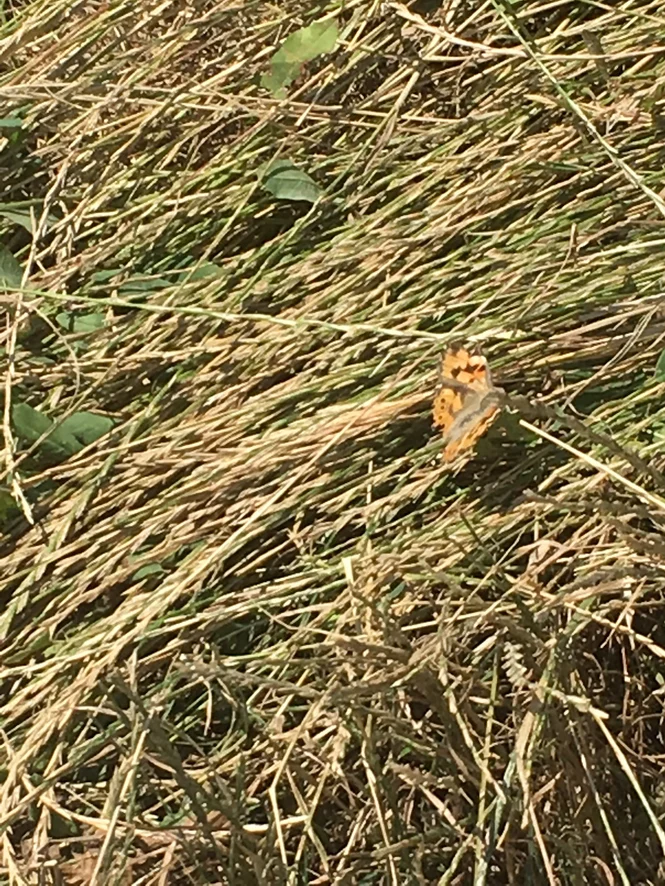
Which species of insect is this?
Vanessa cardui
